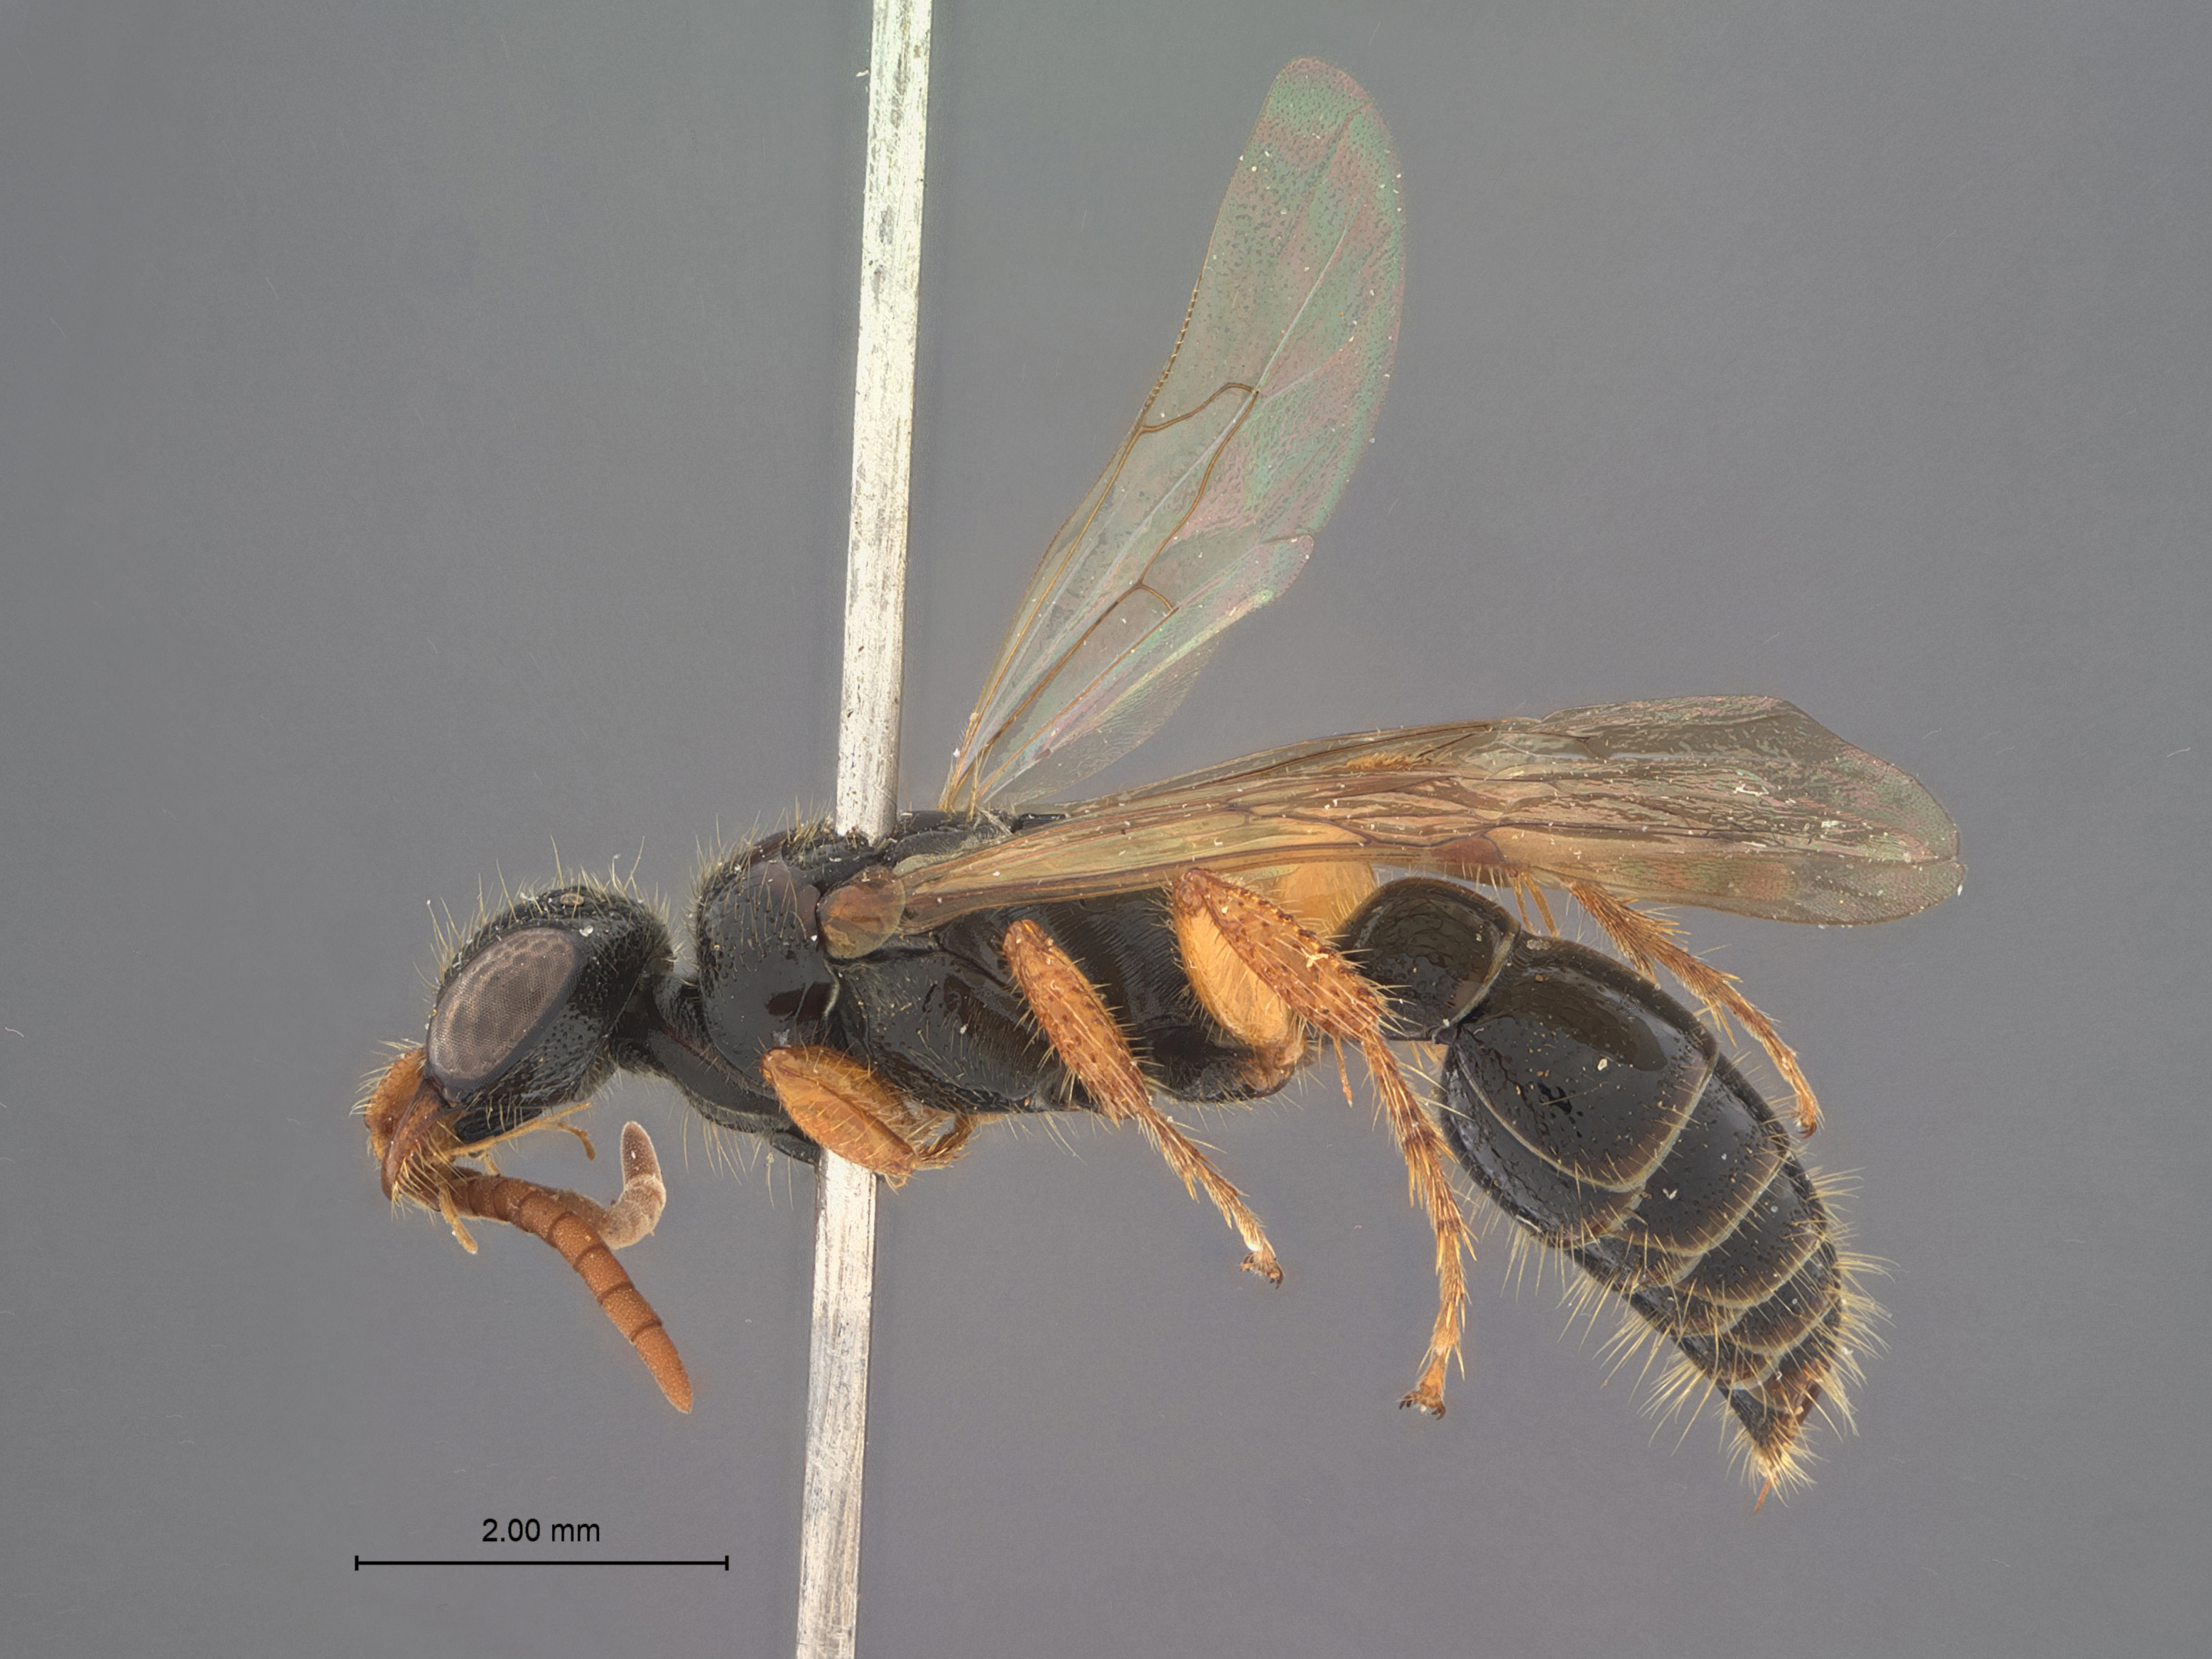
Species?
Tiphia vanlithi
